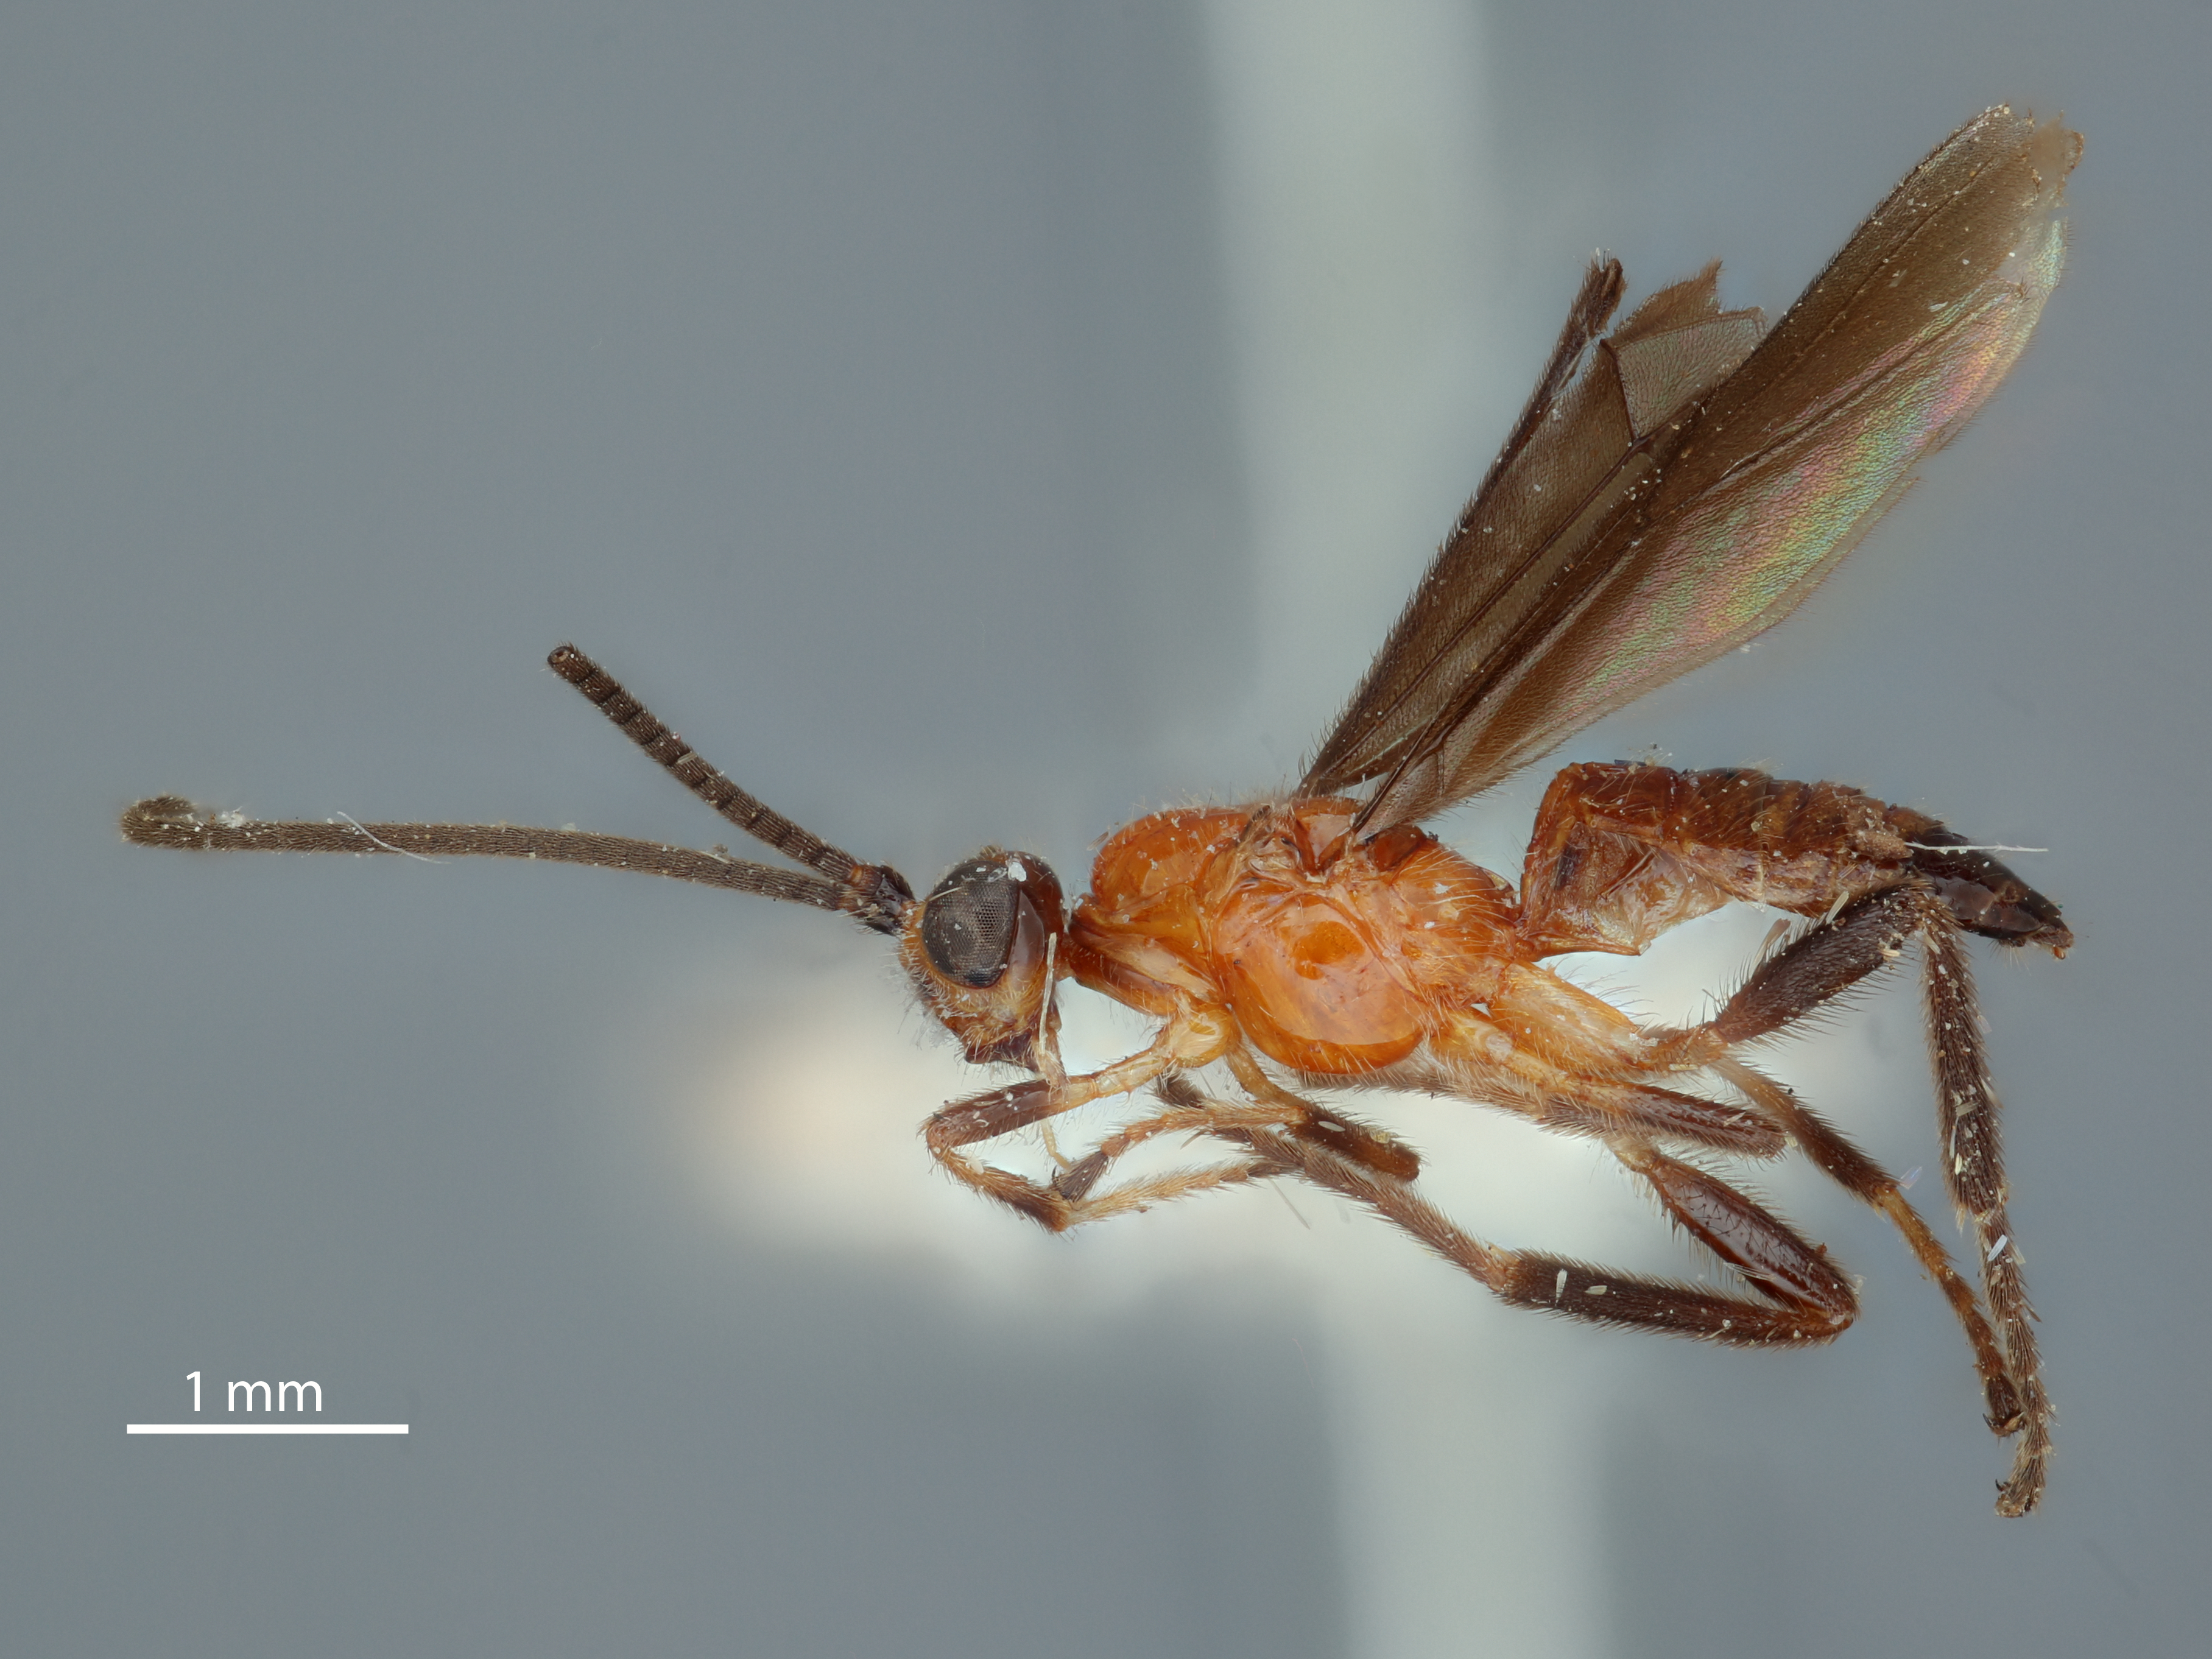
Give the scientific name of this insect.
Myosoma pilosipes
